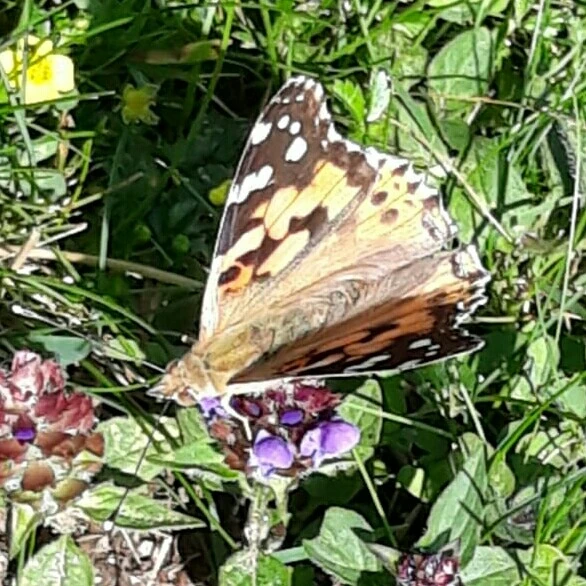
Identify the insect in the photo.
Vanessa cardui
